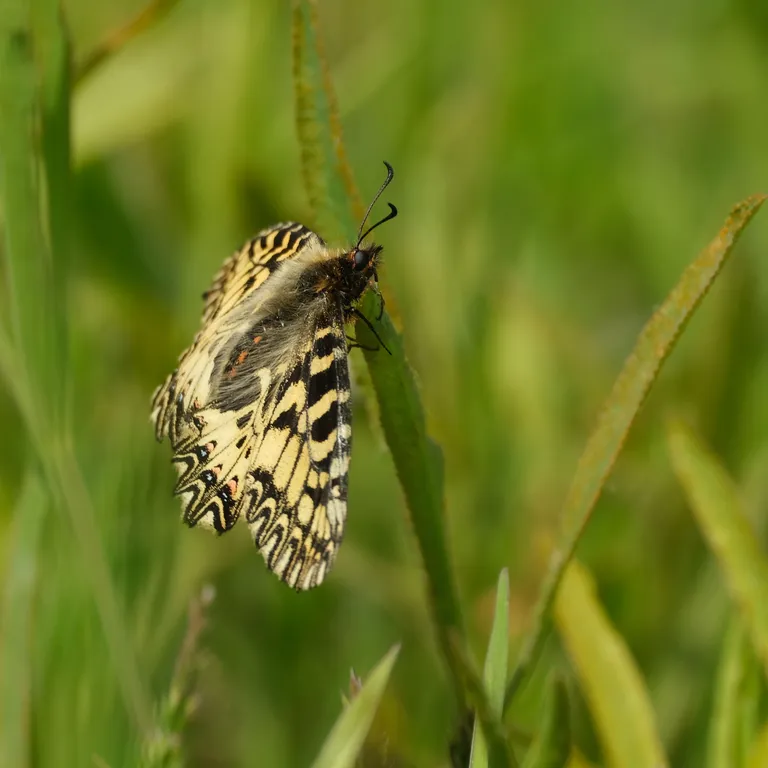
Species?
Zerynthia polyxena
